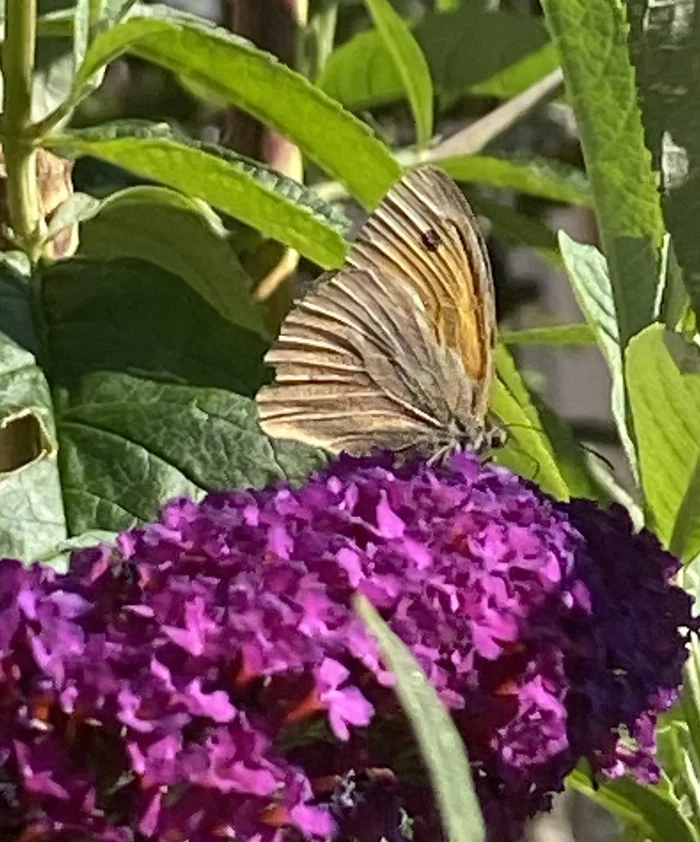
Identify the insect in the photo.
Maniola jurtina
